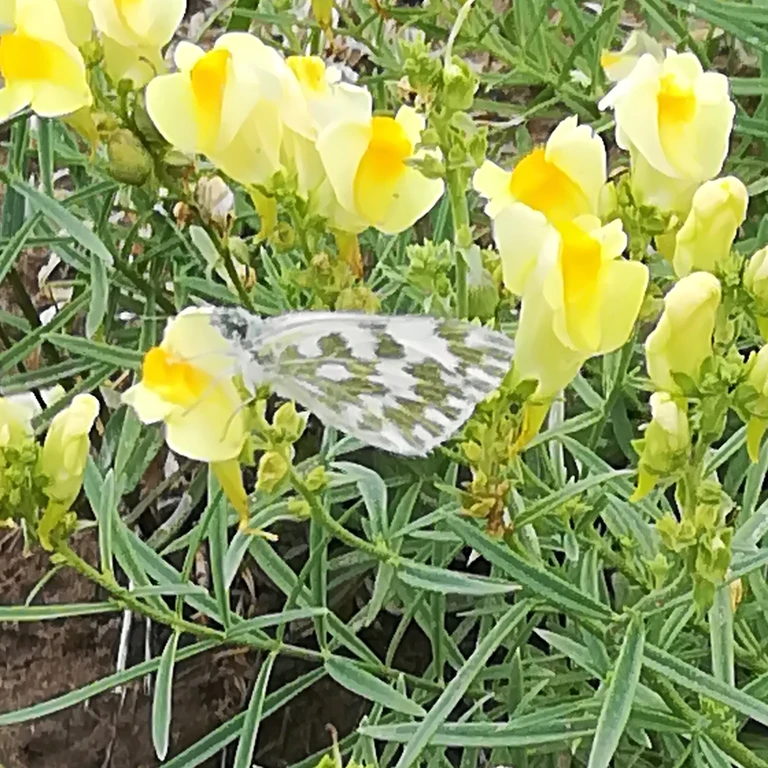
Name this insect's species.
Pontia edusa
